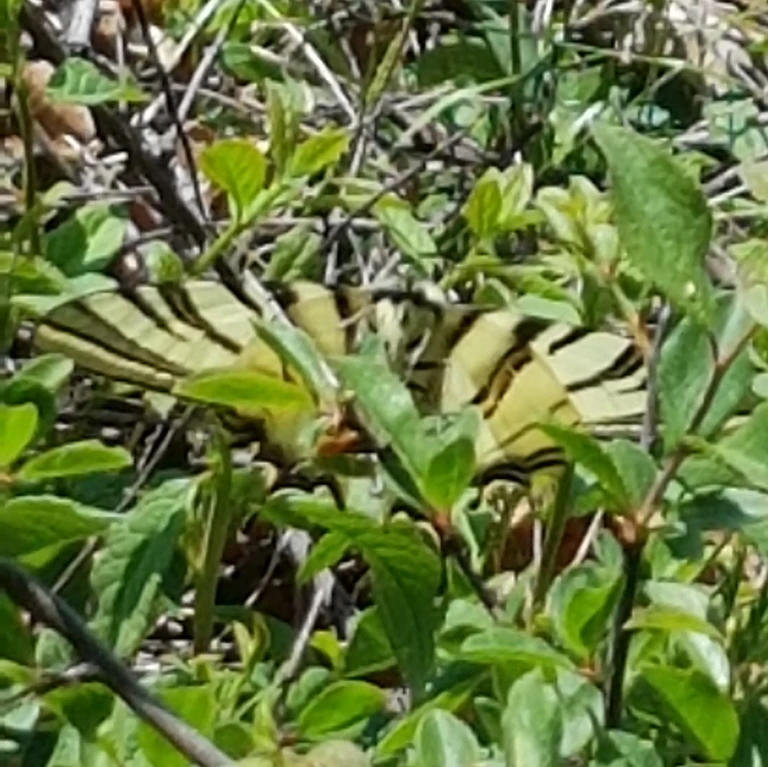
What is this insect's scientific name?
Iphiclides podalirius
